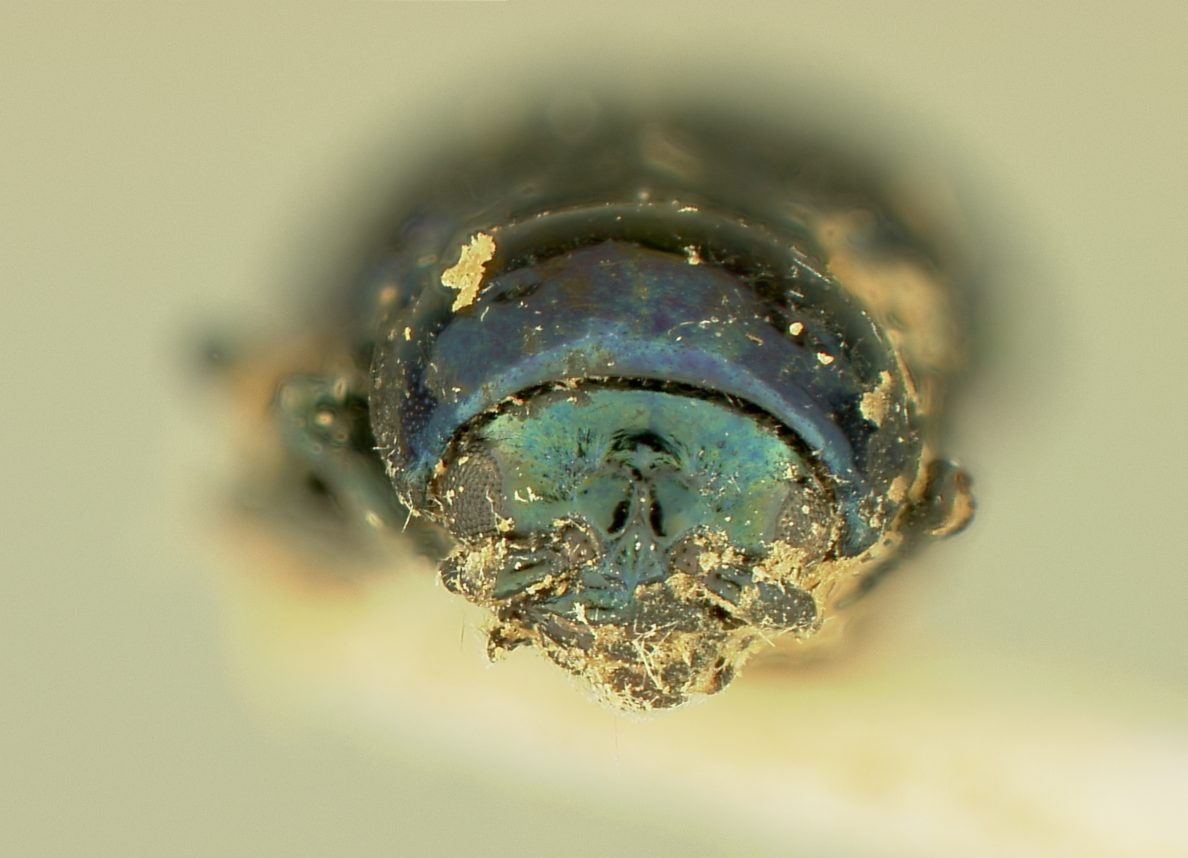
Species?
Altica blancasi
